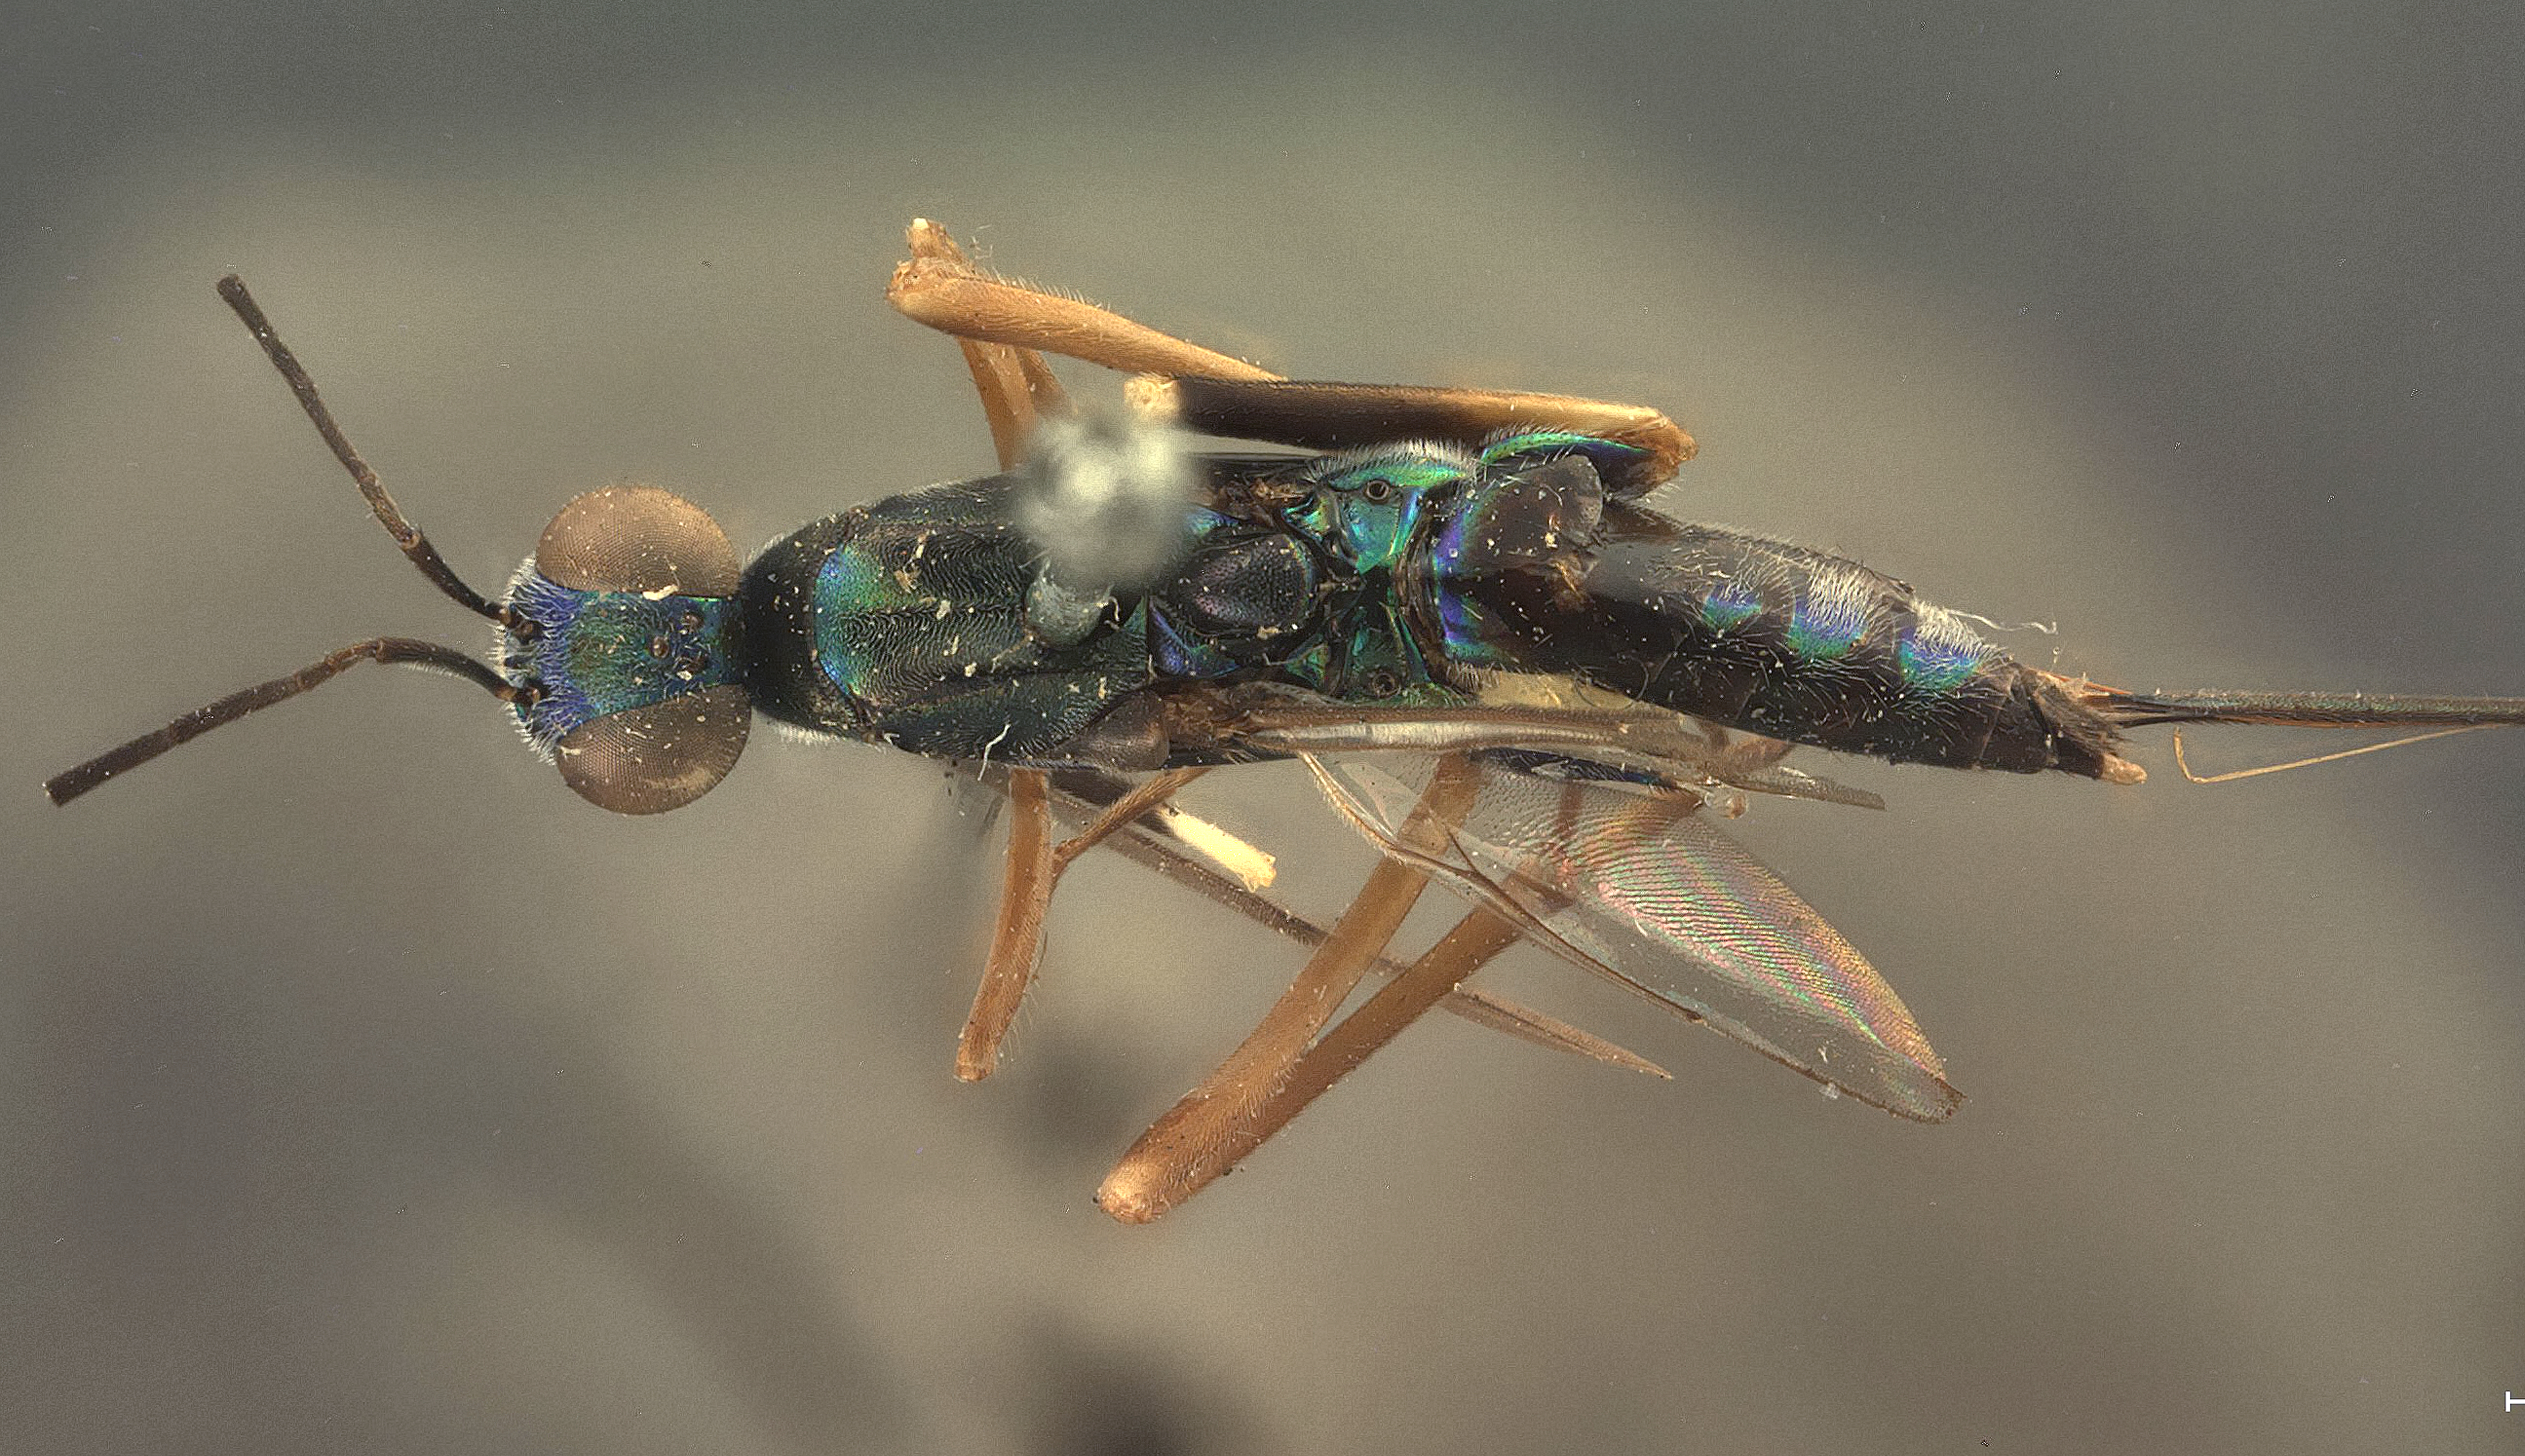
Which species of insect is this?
Metapelma atrotegularis
